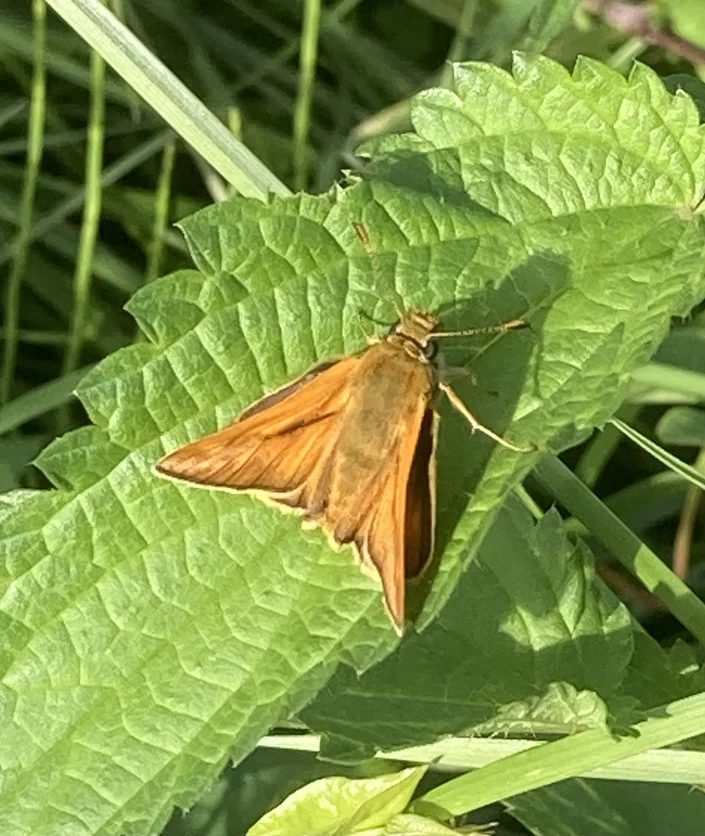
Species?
Ochlodes sylvanus (also Ochlodes venata)
